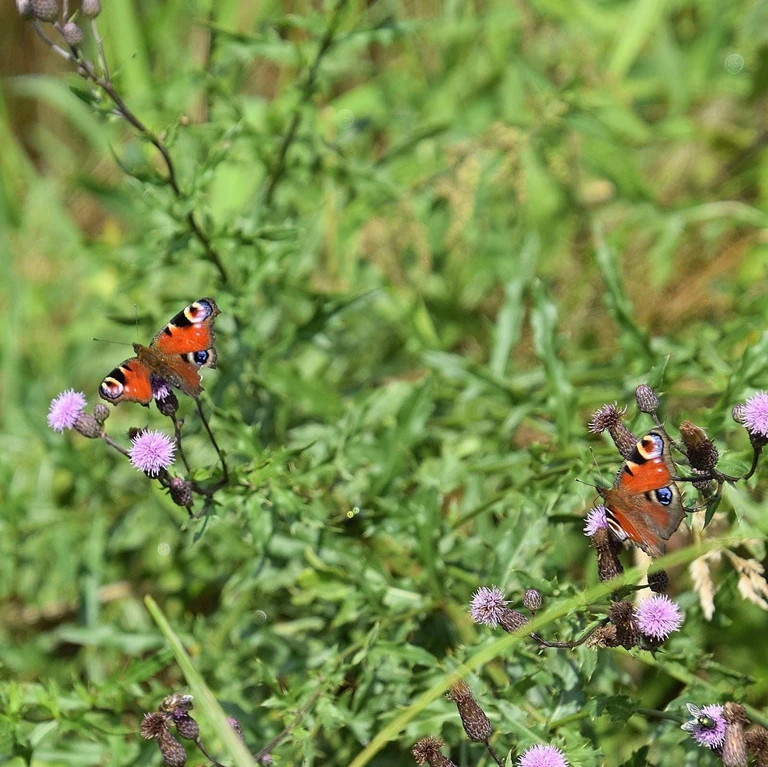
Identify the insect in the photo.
Aglais io
